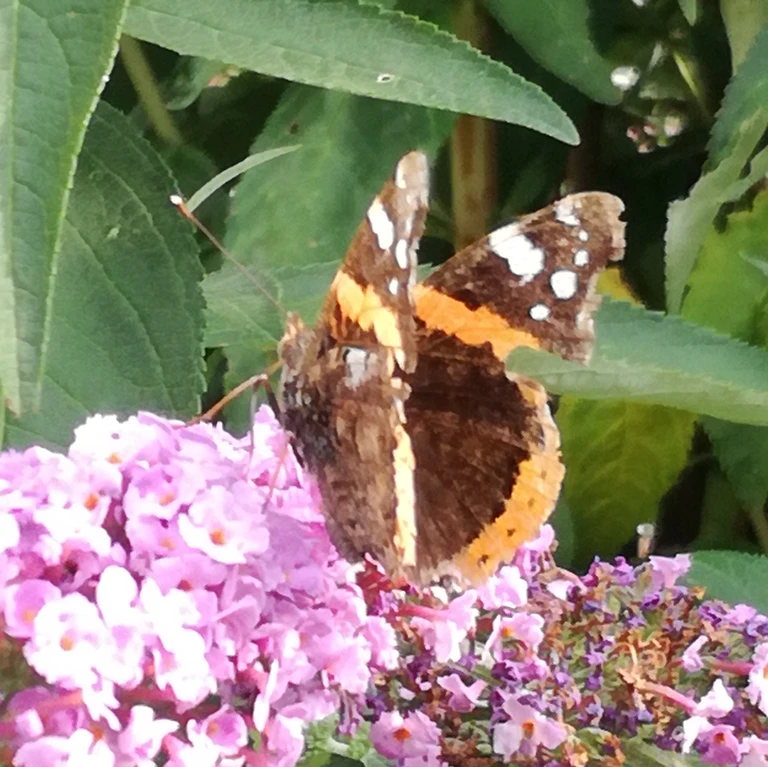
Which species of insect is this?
Vanessa atalanta
